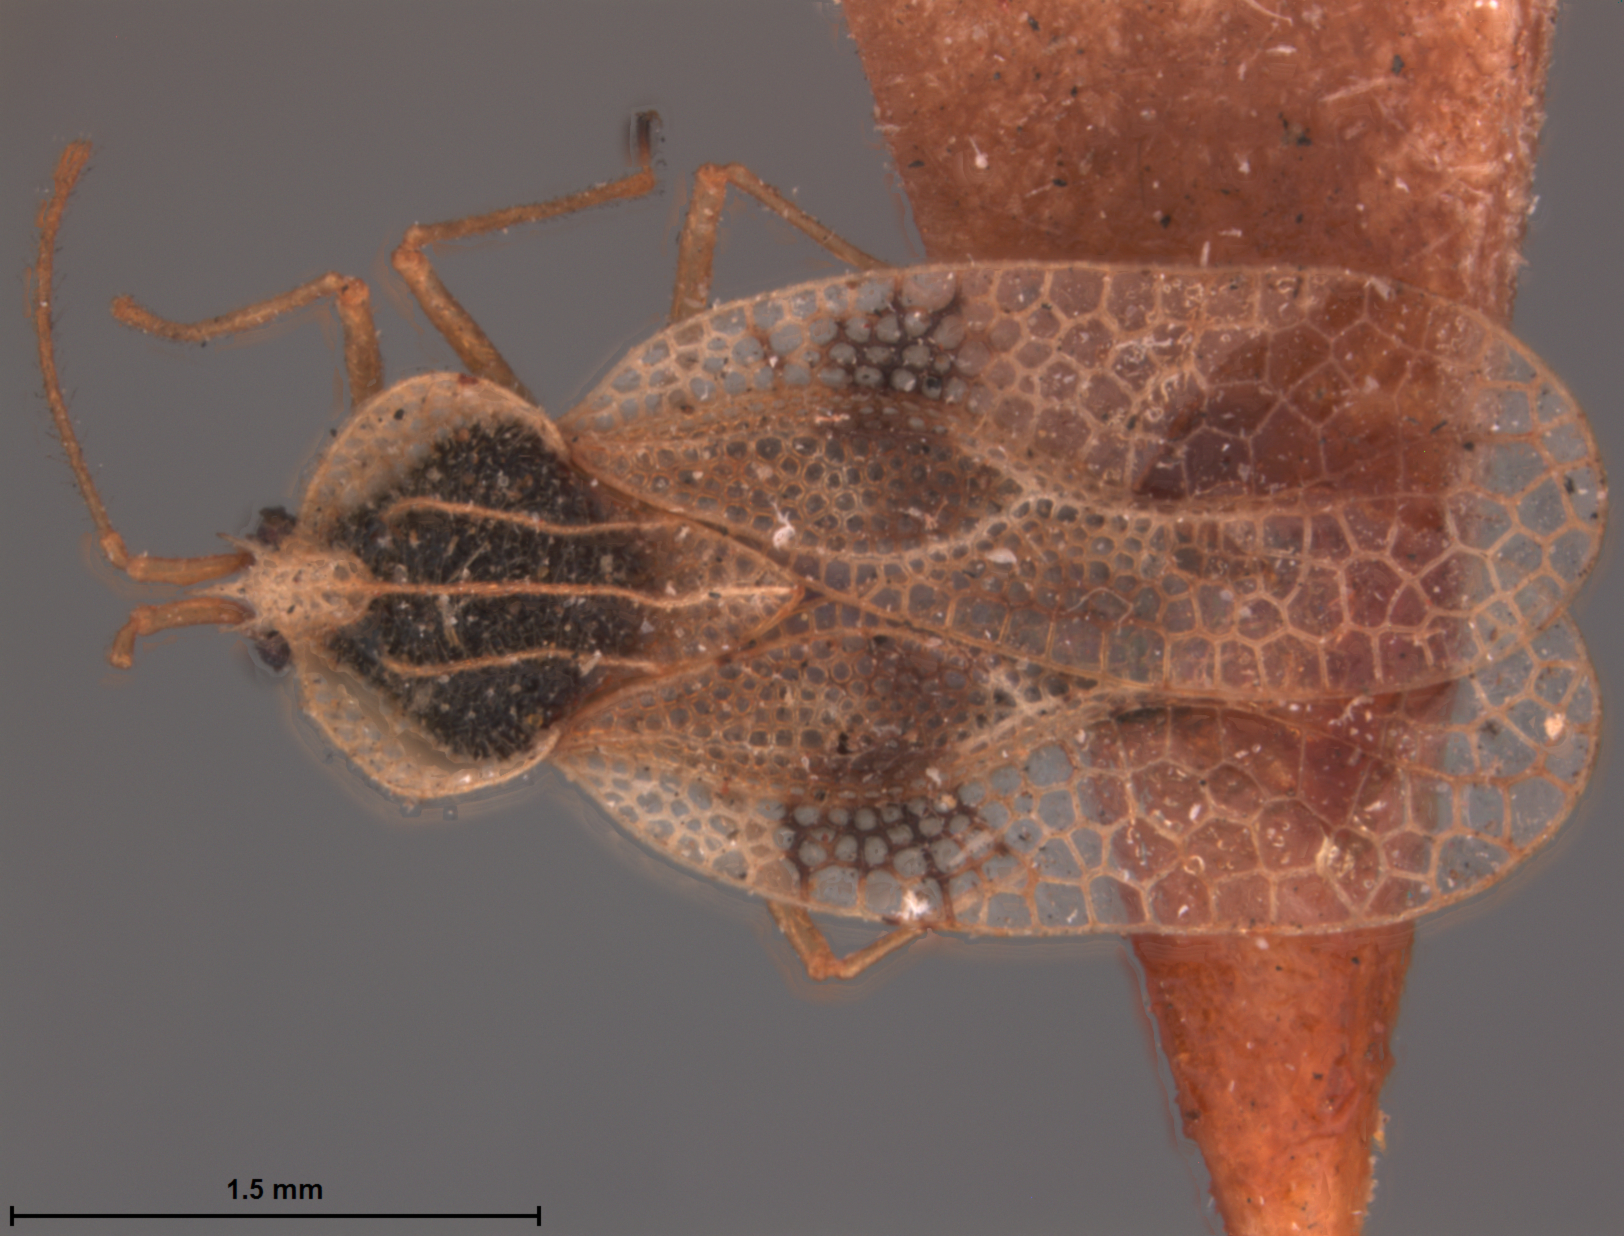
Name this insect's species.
Tingis tiliae
